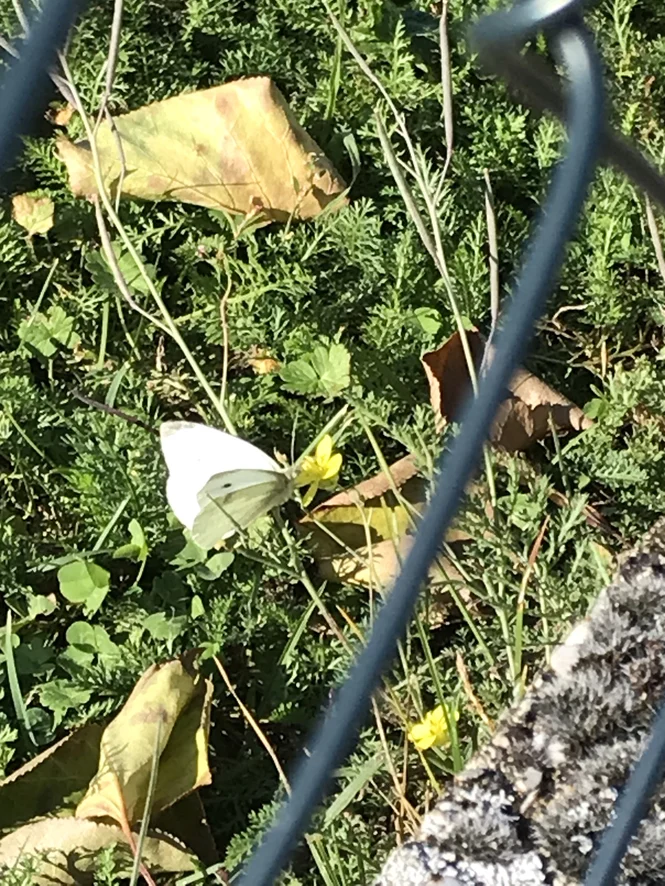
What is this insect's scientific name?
Pieris rapae
